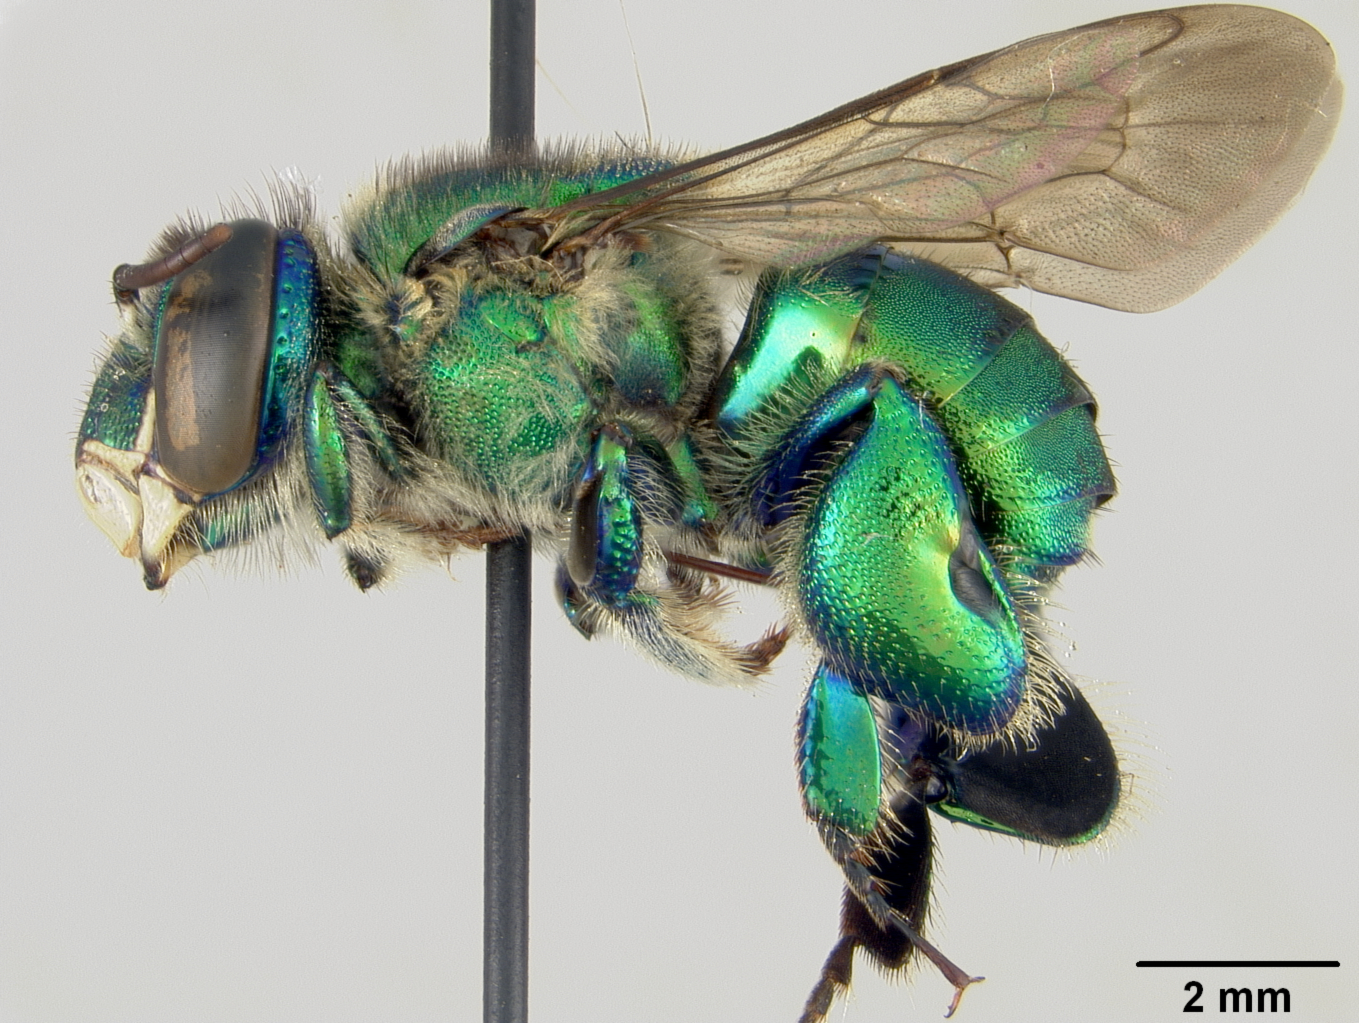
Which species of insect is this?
Euglossa obtusa
